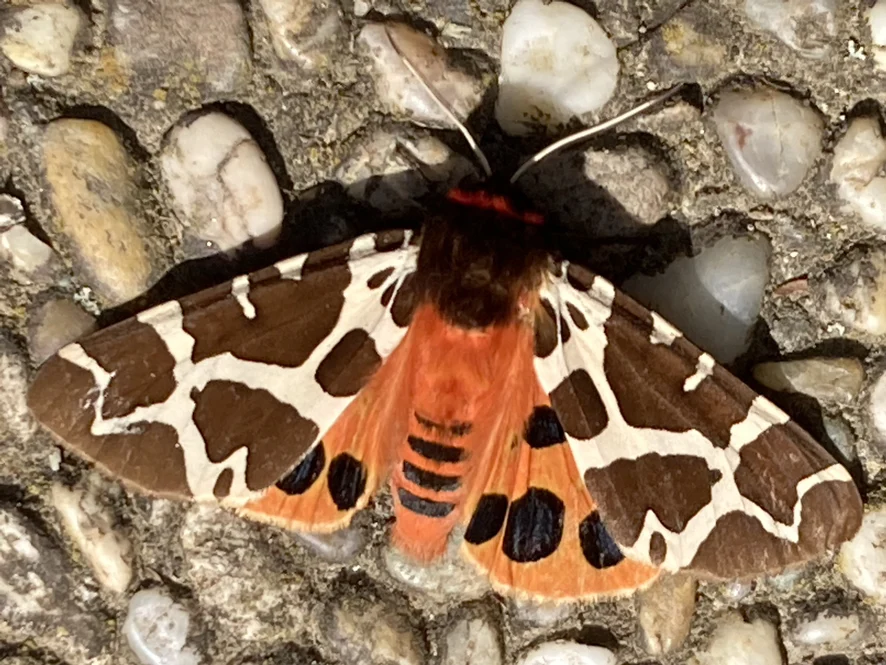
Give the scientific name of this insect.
Arctia caja
